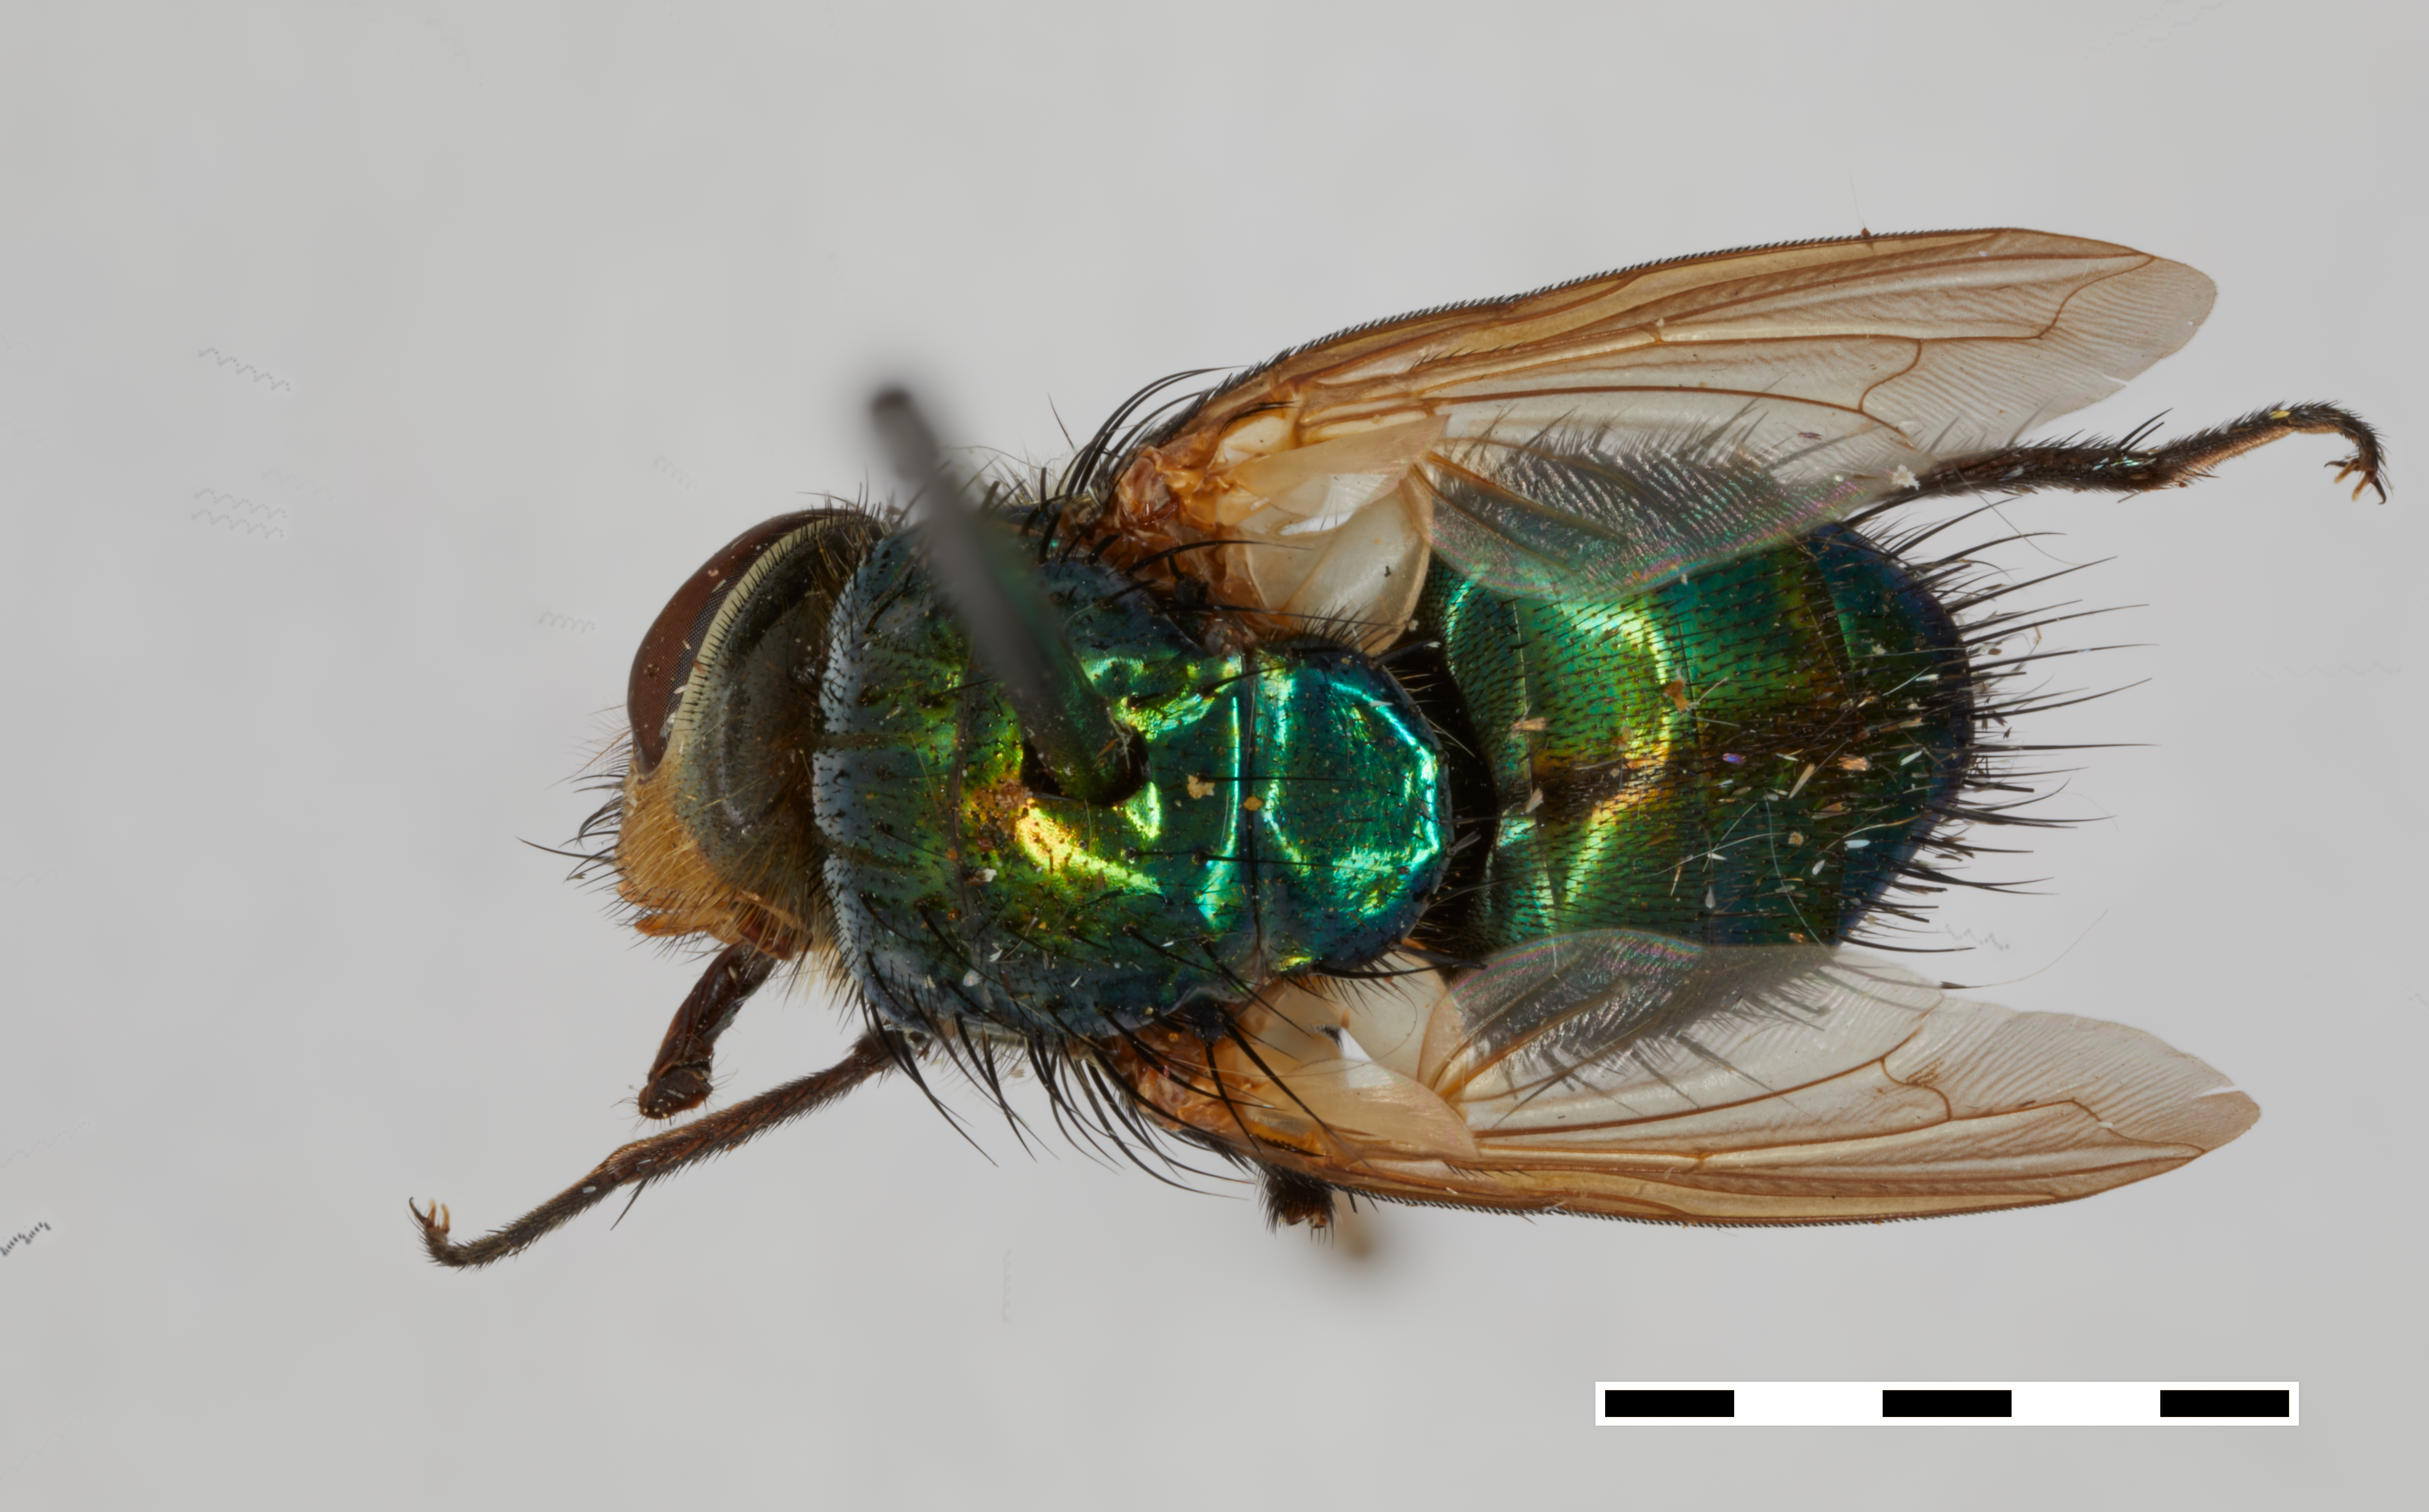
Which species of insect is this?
Isomyia pseudolucilia (also Strongyloneura pseudolucilia)
